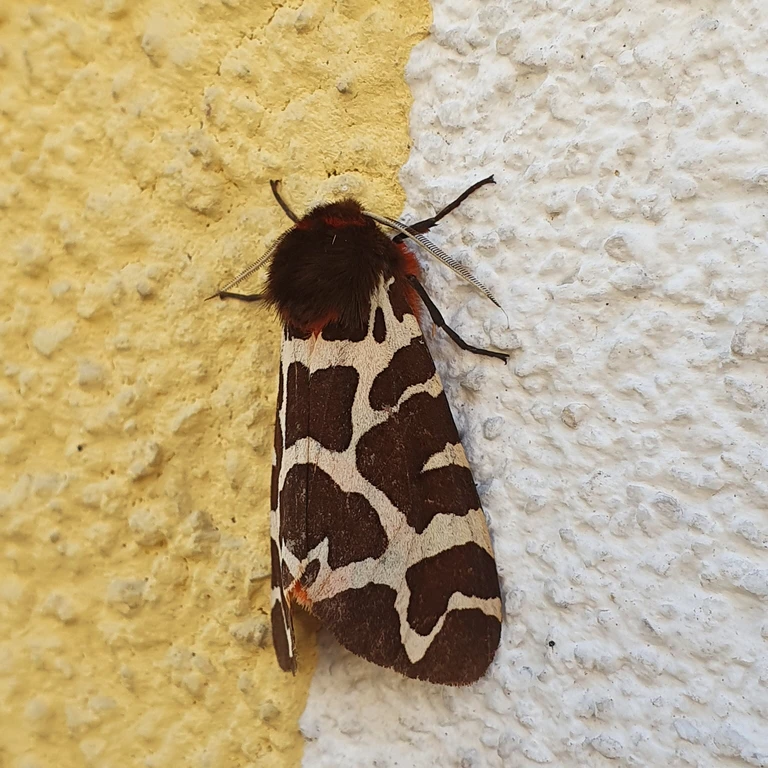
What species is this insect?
Arctia caja
